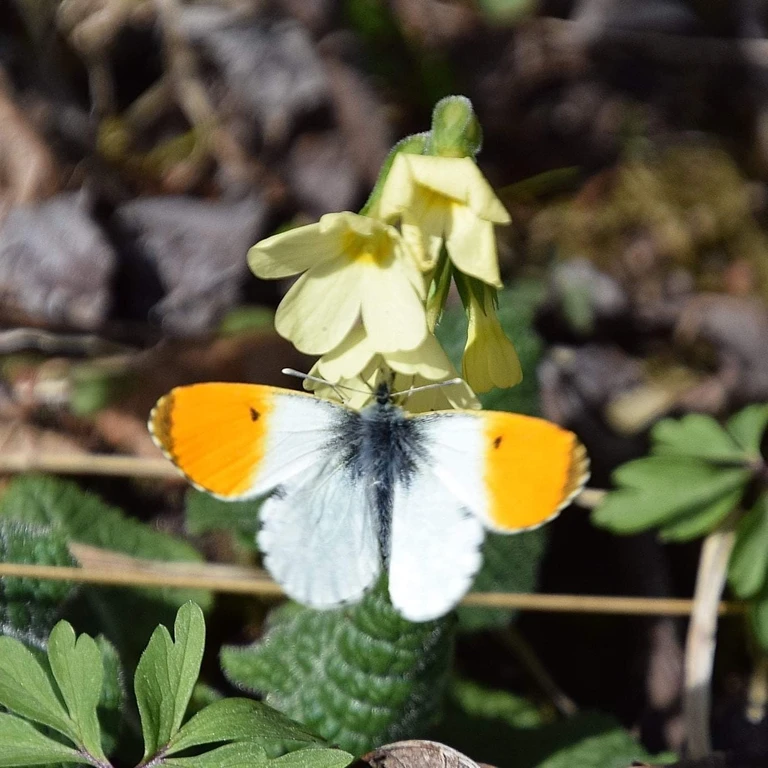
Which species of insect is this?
Anthocharis cardamines
